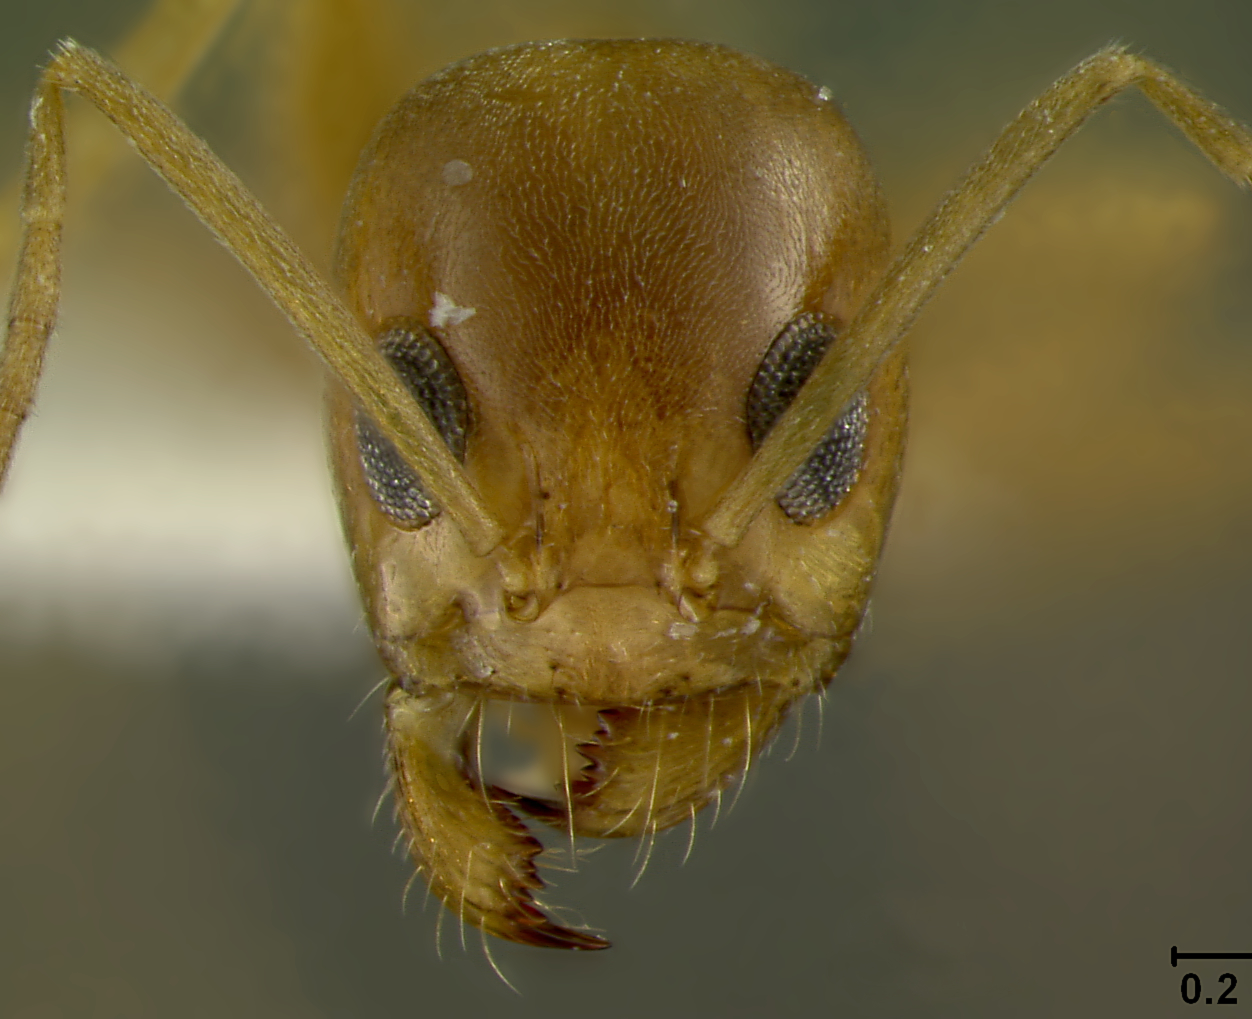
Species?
Dorymyrmex flavus
